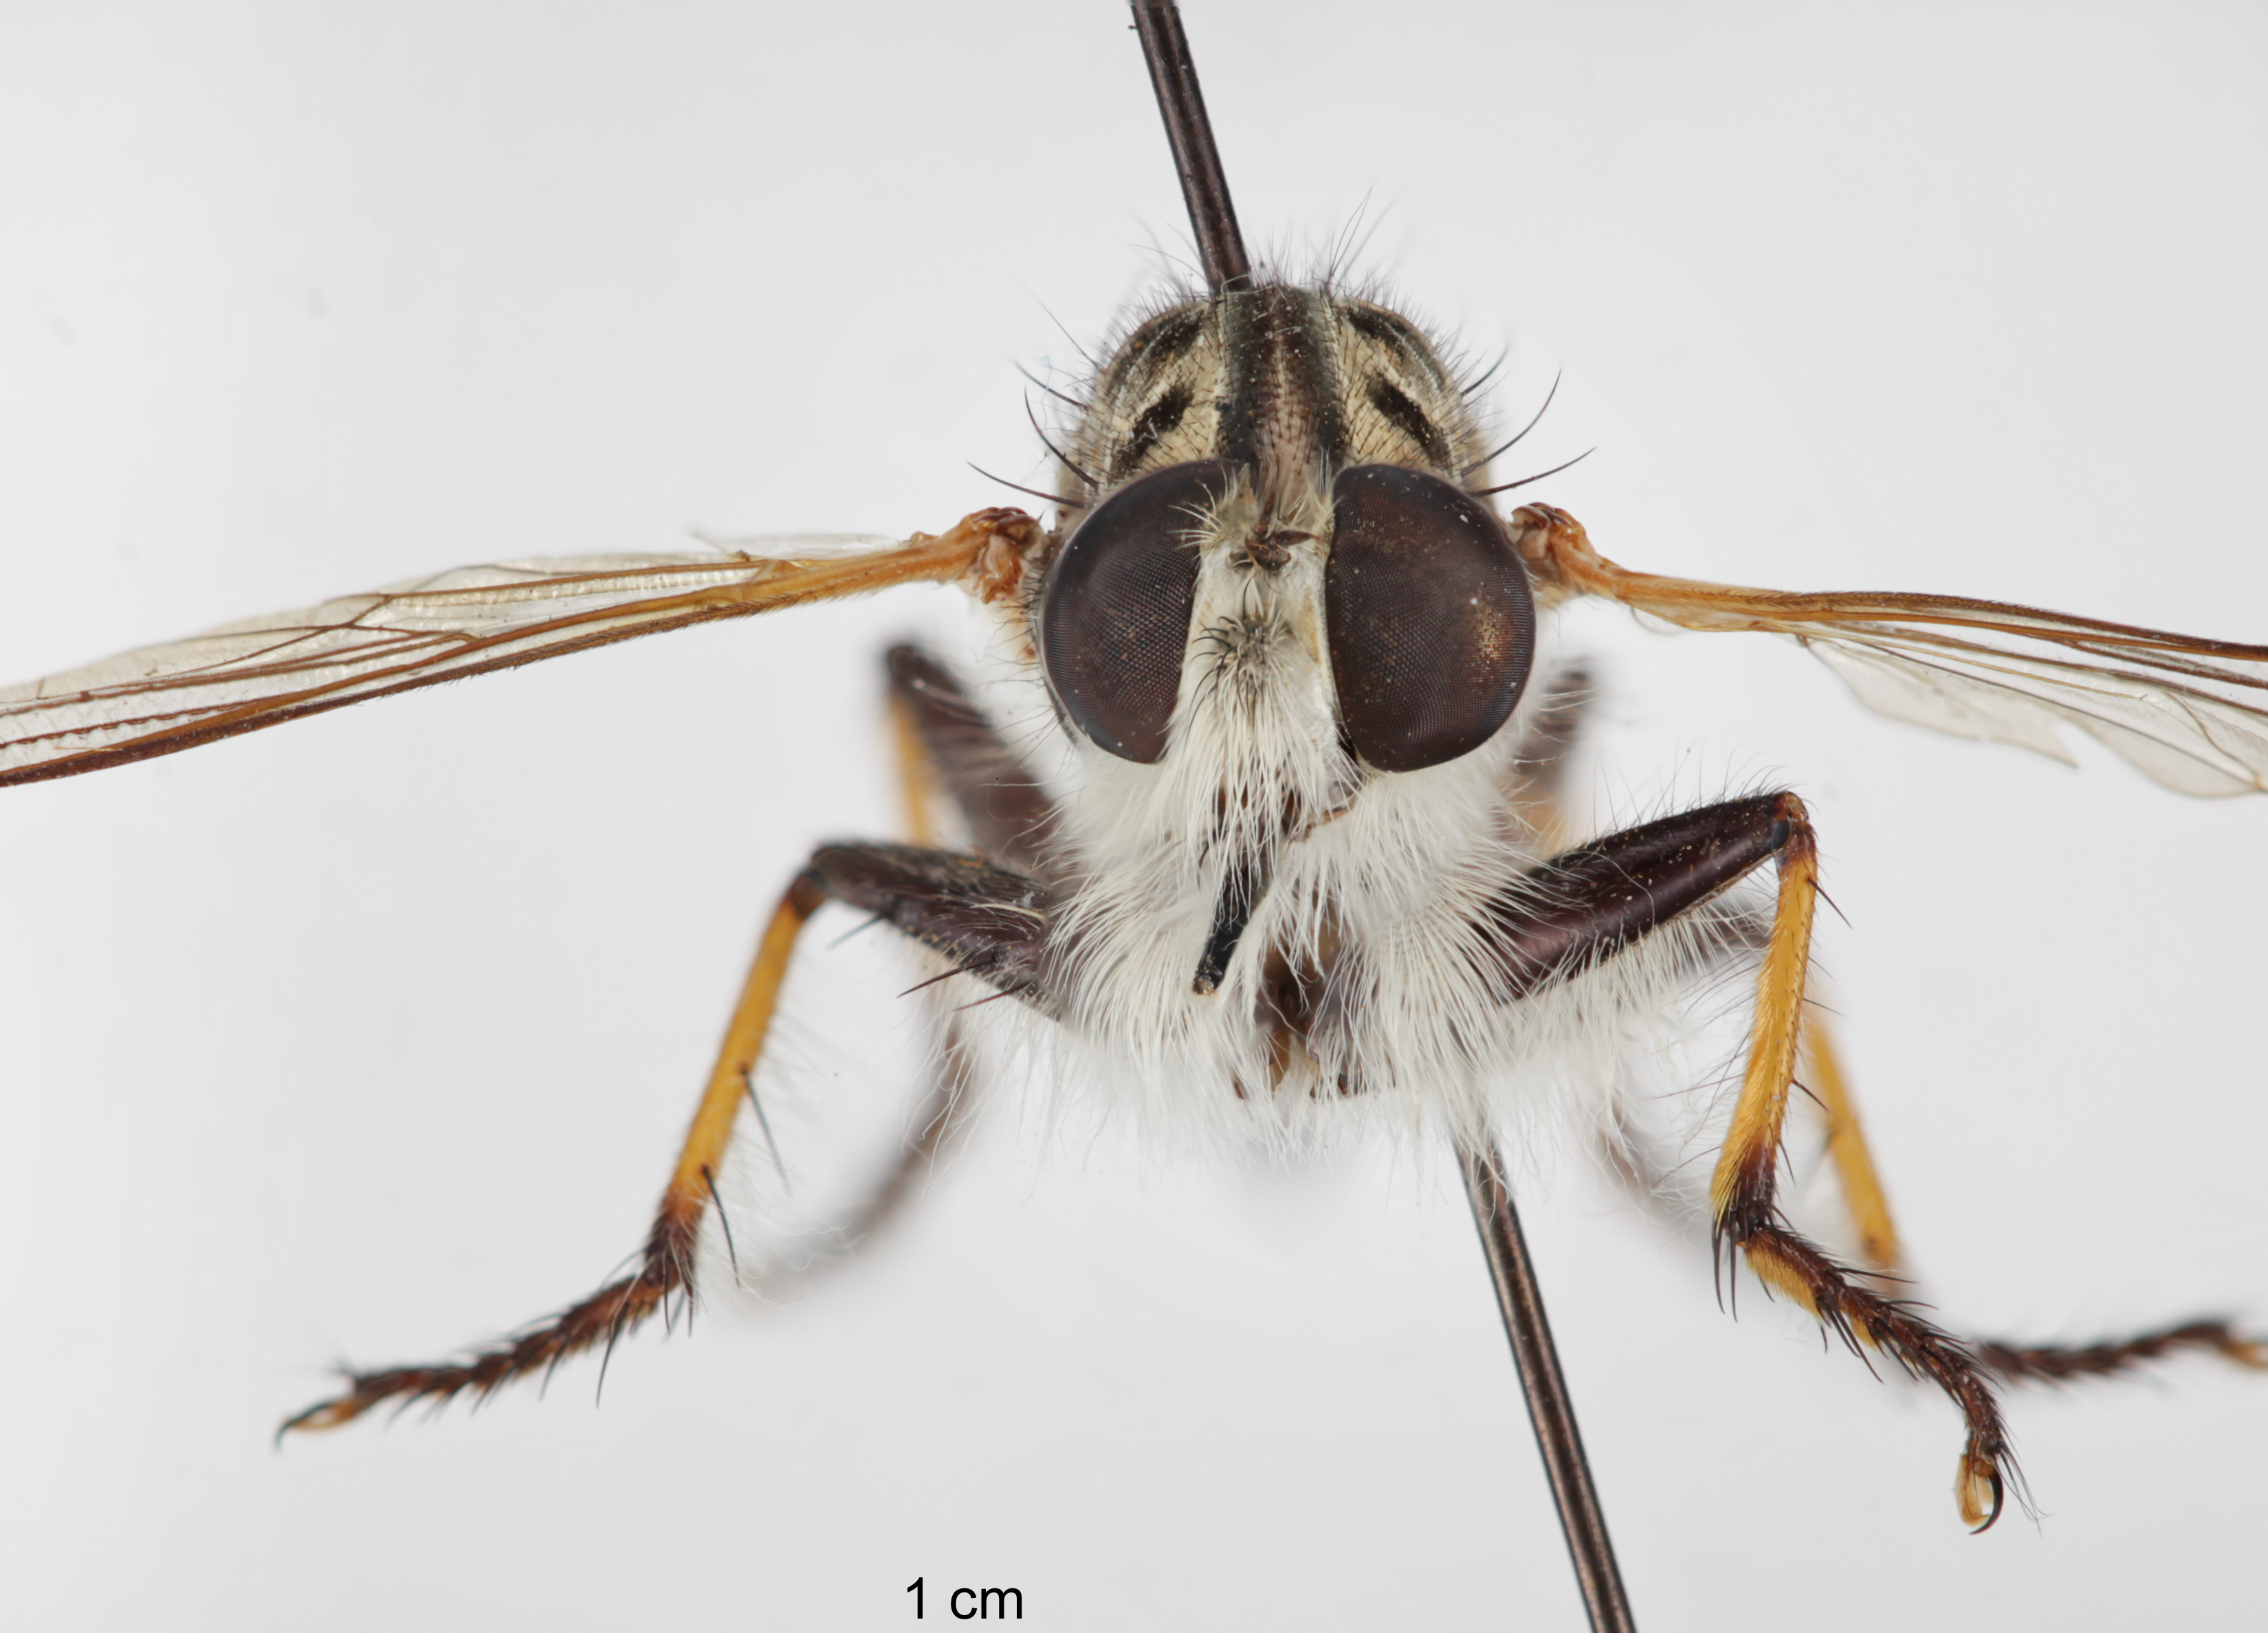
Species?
Efferia stylata
